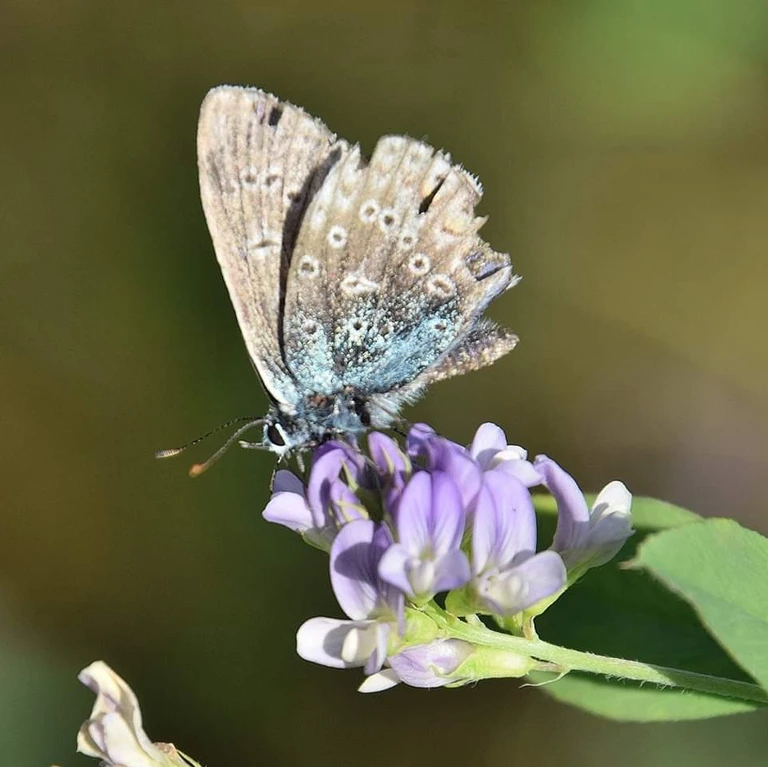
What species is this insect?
Polyommatus icarus
